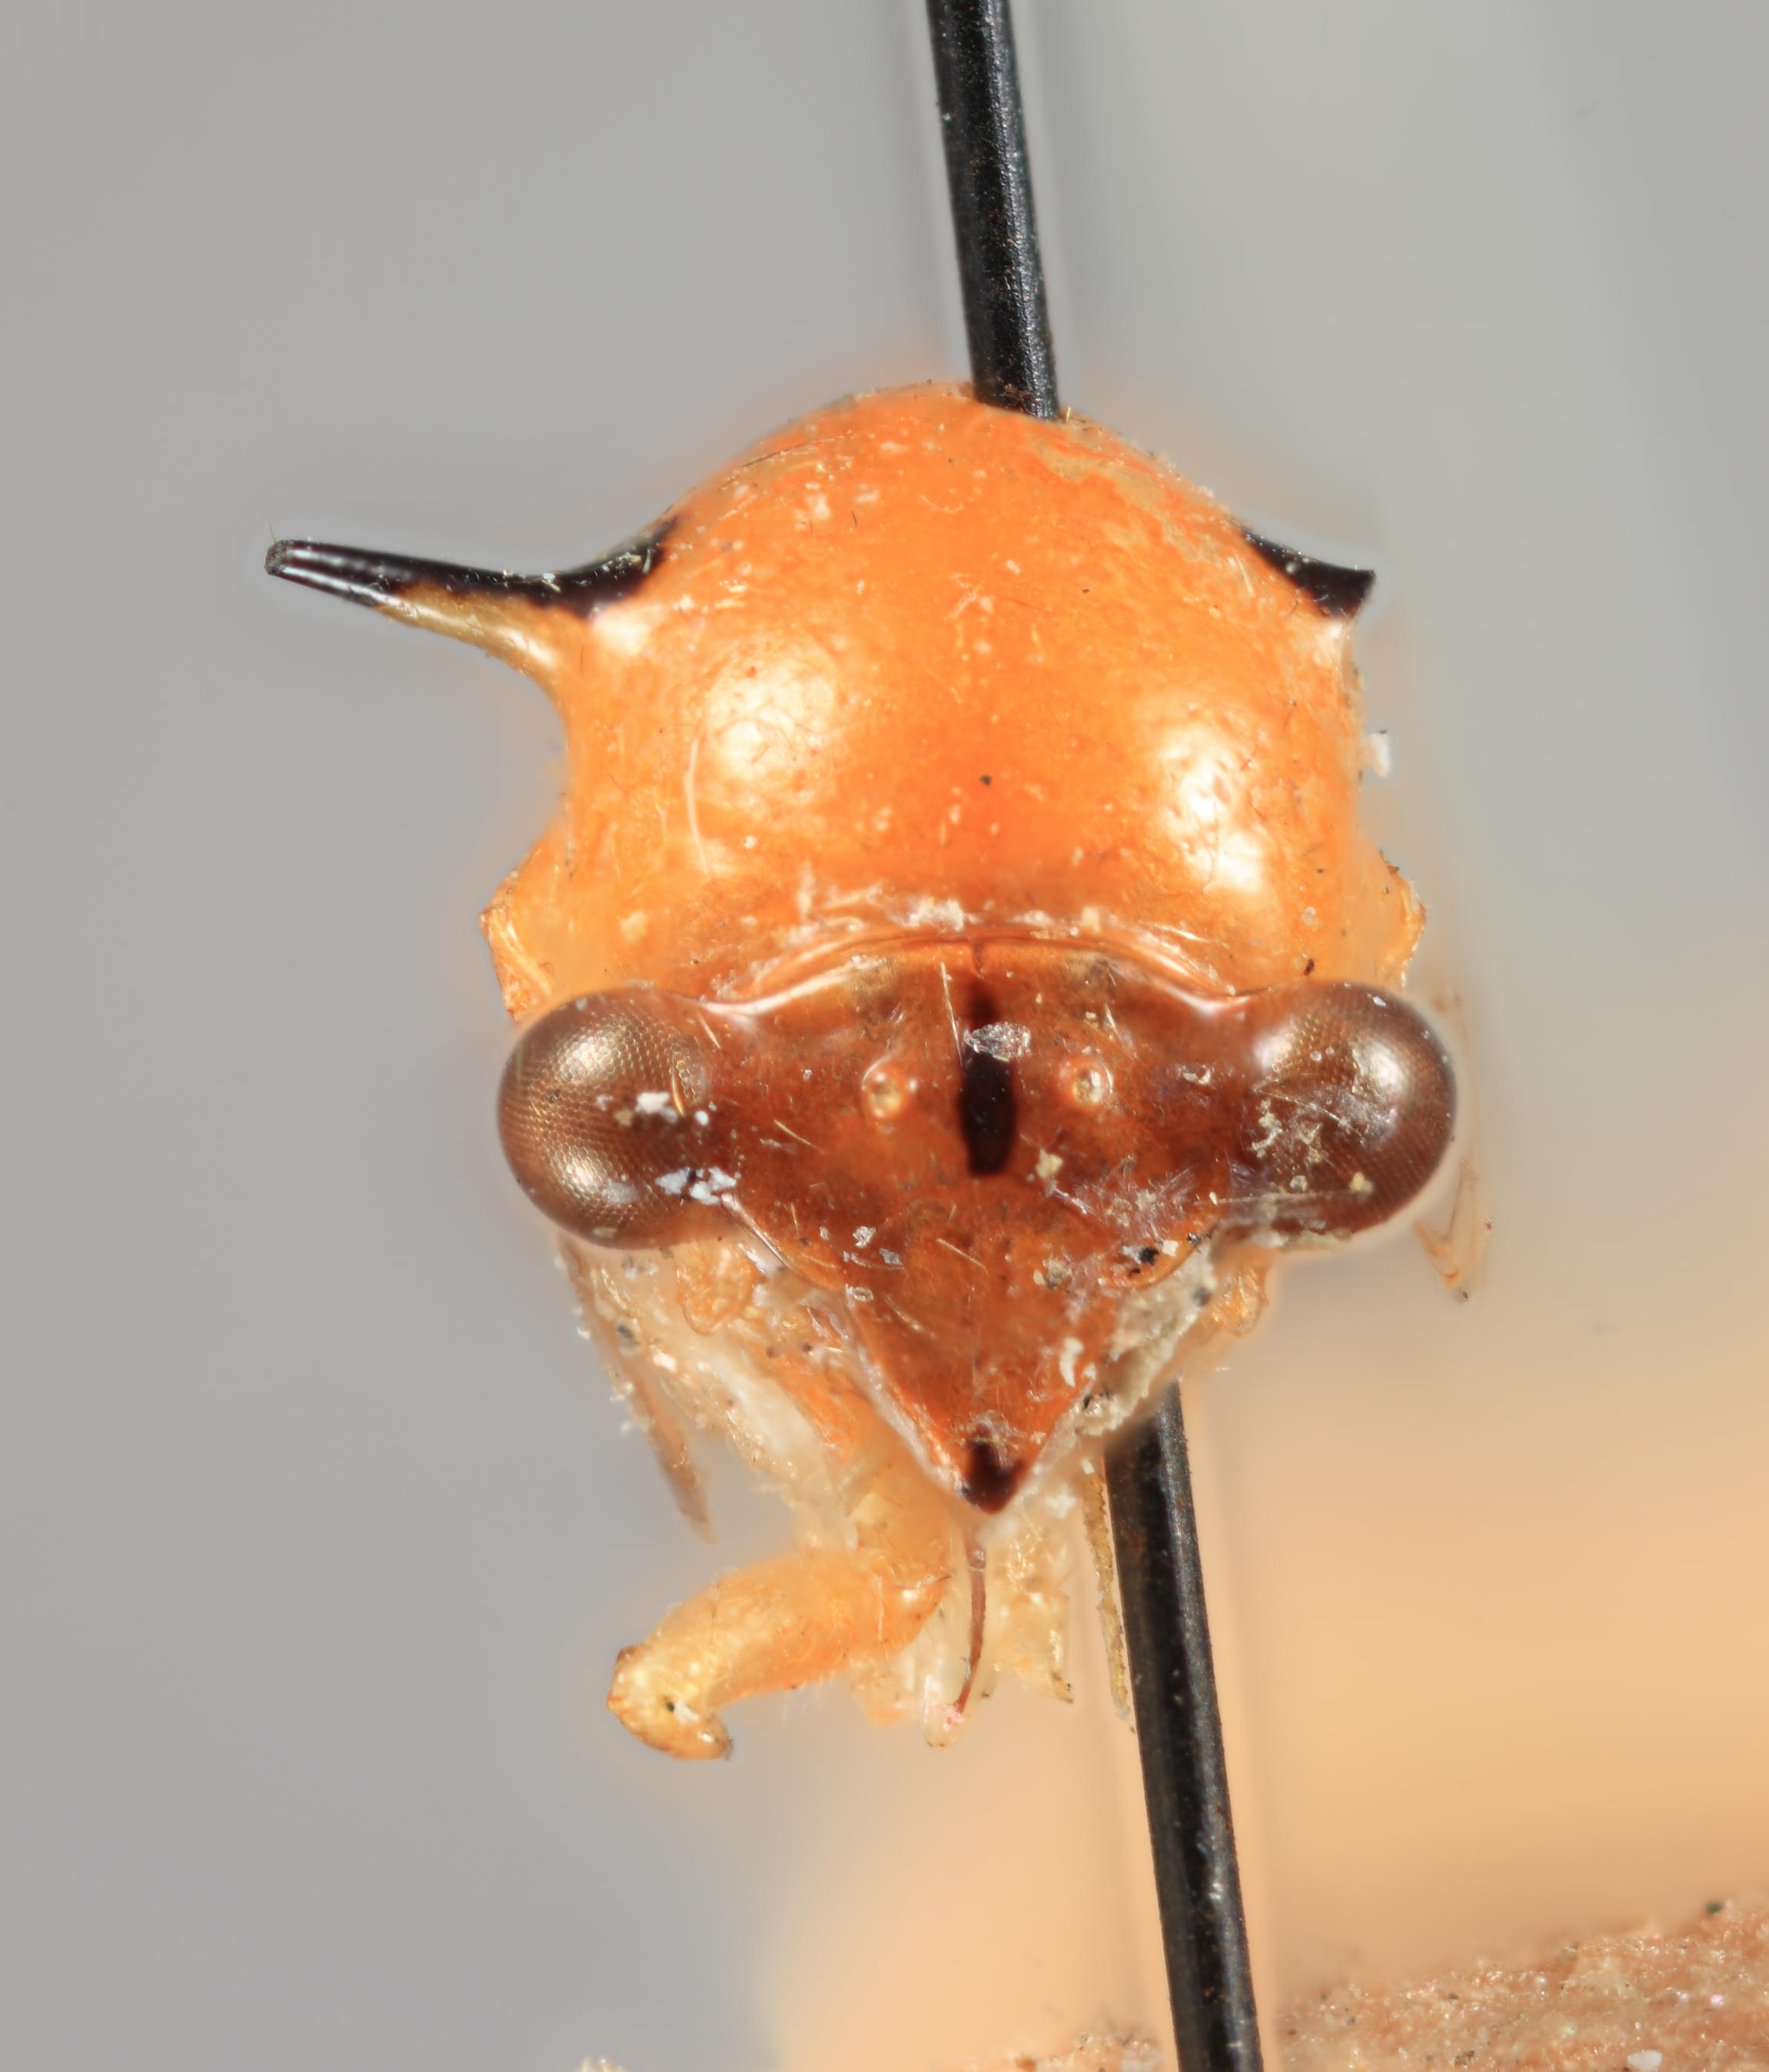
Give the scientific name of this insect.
Aphetea nigropicta
